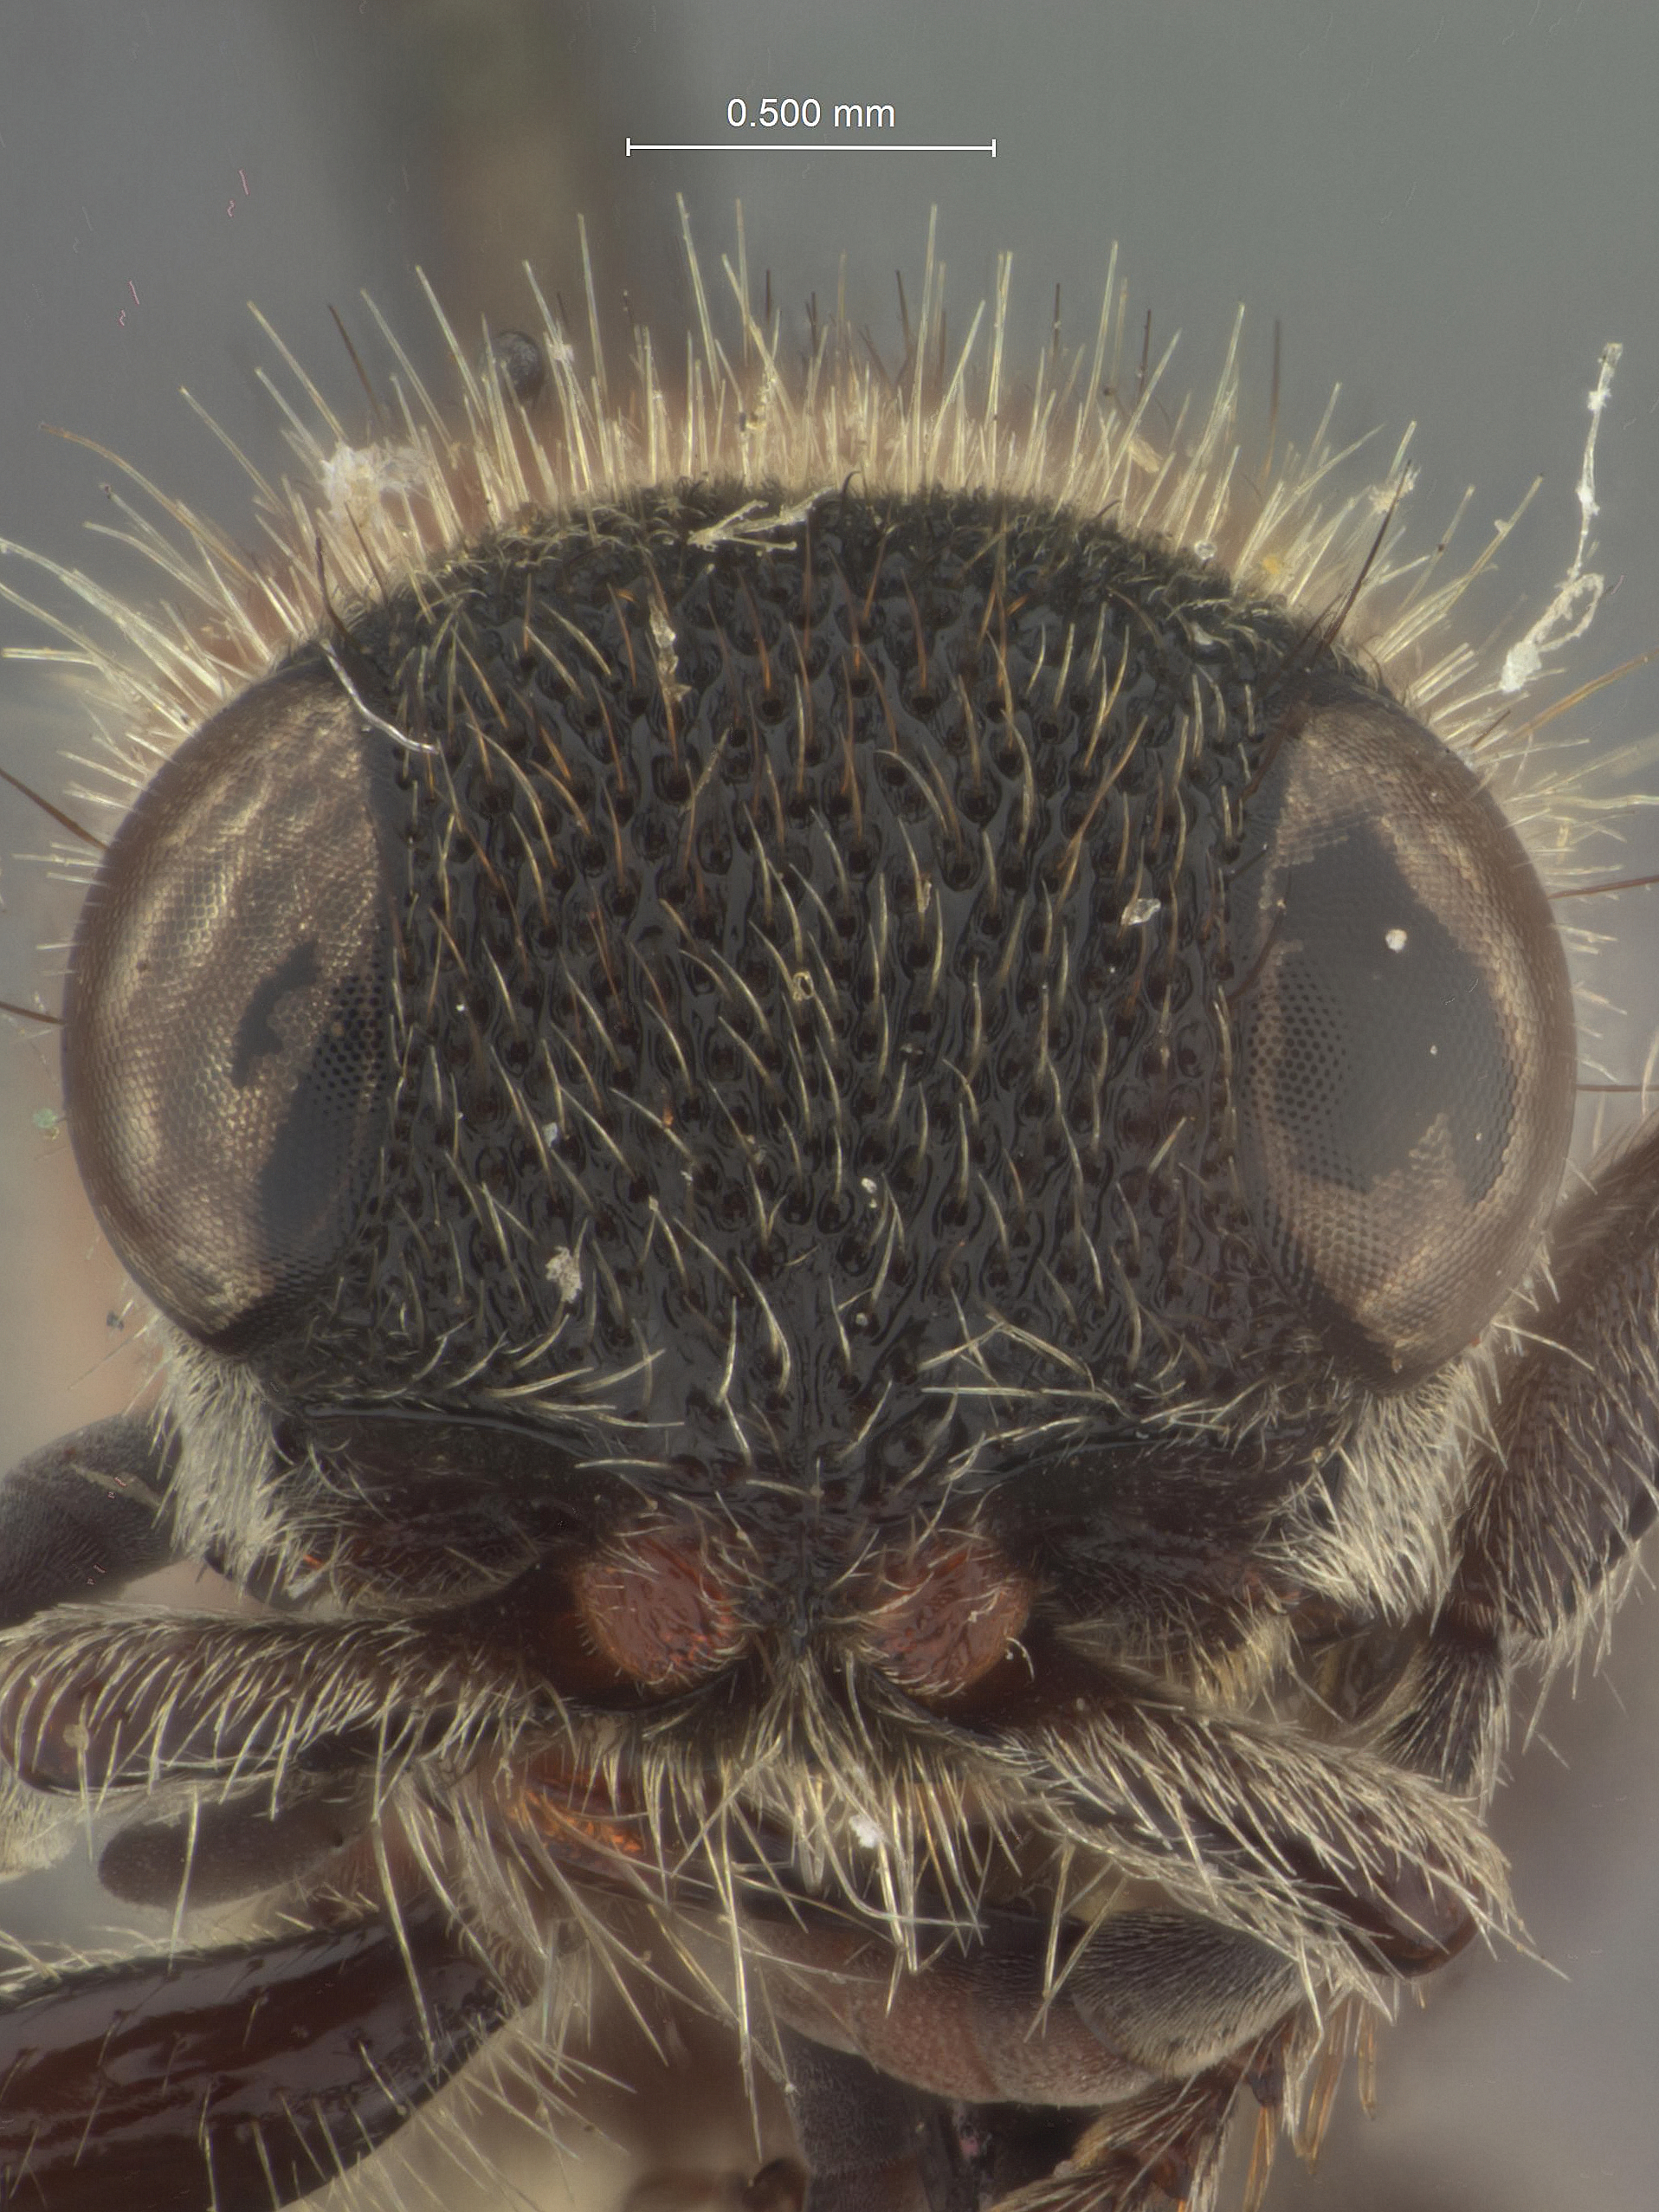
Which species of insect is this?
Mutilla browni
